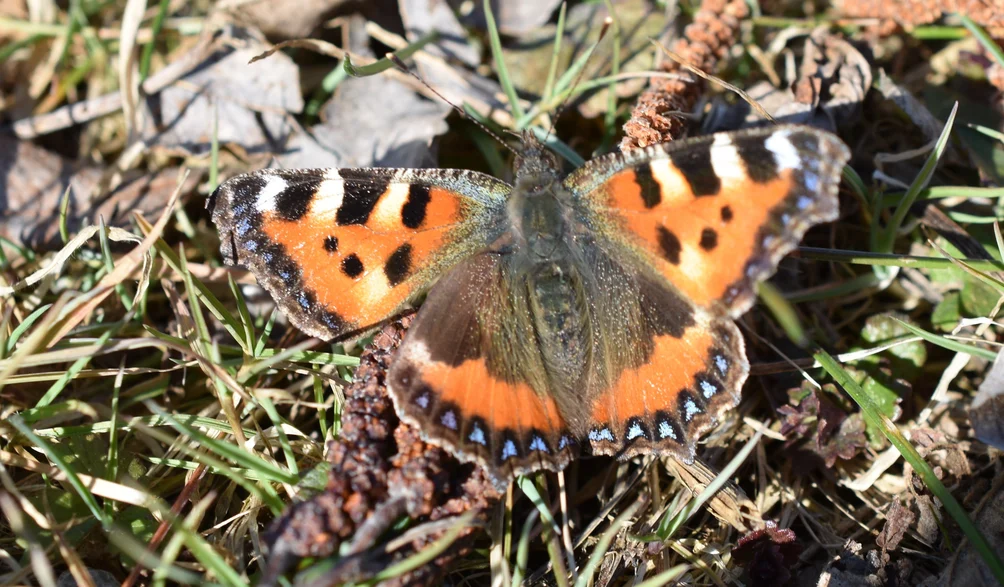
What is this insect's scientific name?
Aglais urticae
